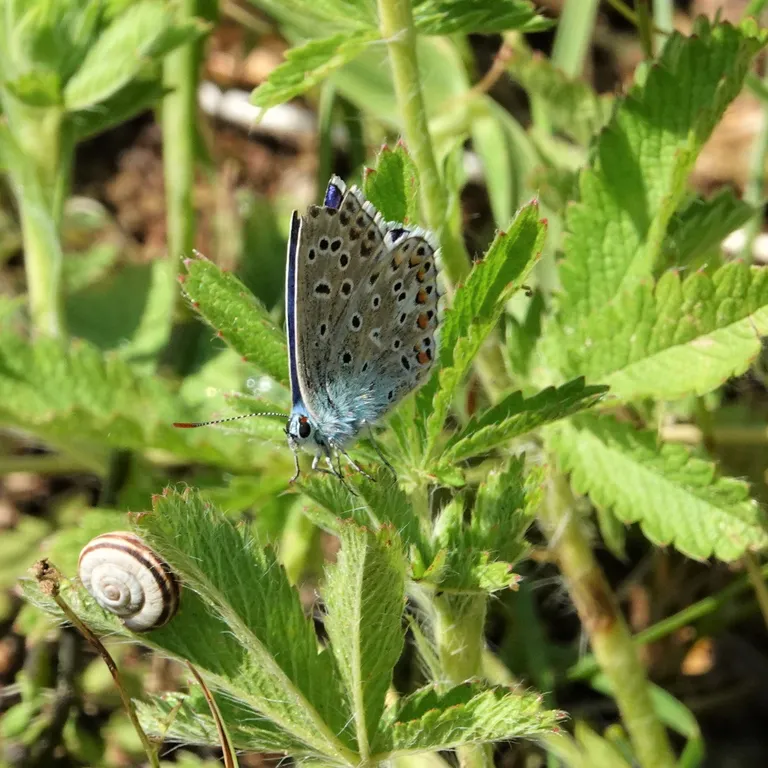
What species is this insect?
Lysandra bellargus
